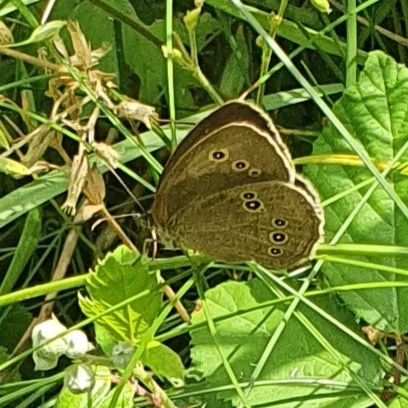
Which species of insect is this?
Aphantopus hyperantus
